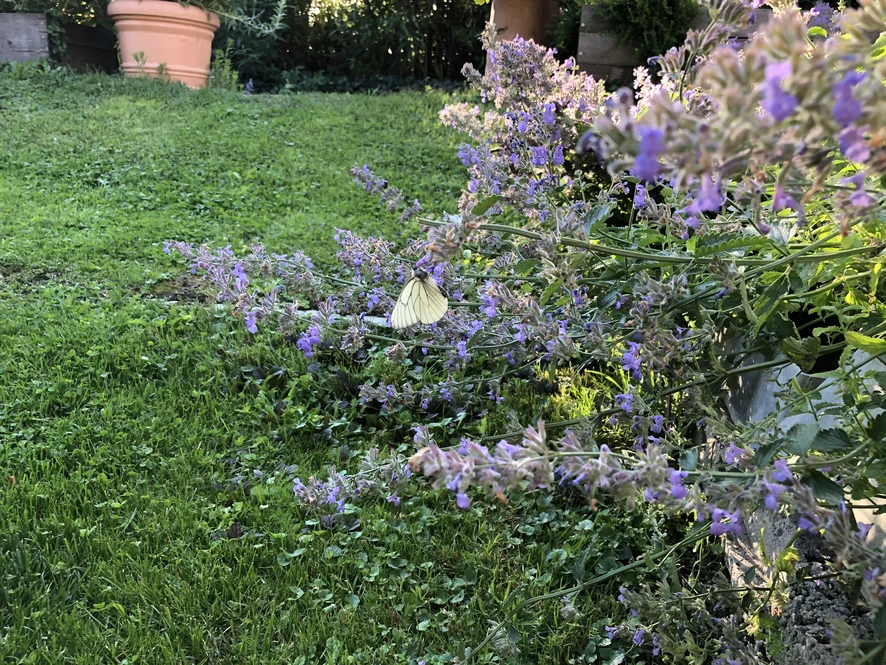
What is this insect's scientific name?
Aporia crataegi
